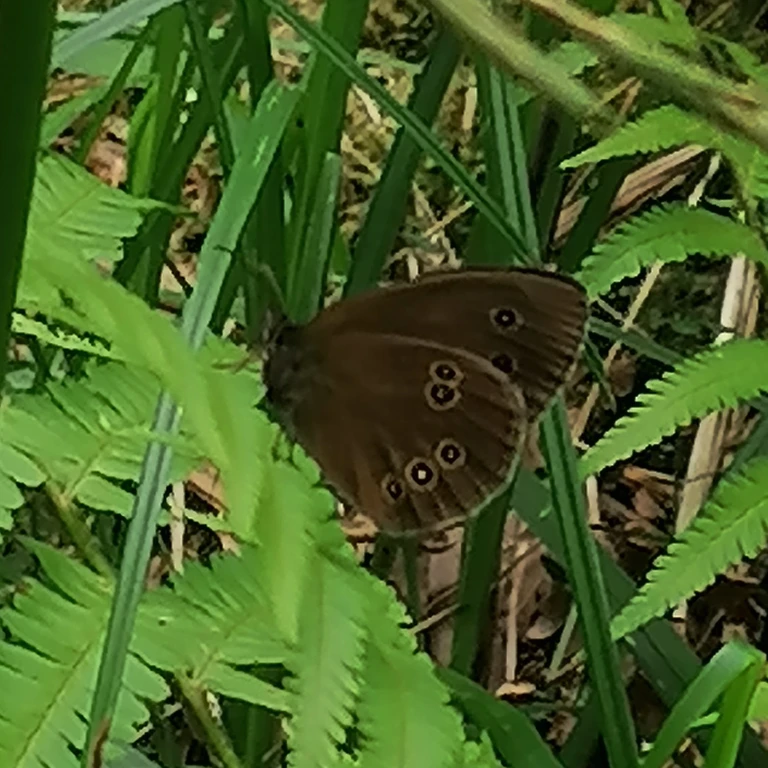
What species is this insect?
Aphantopus hyperantus
